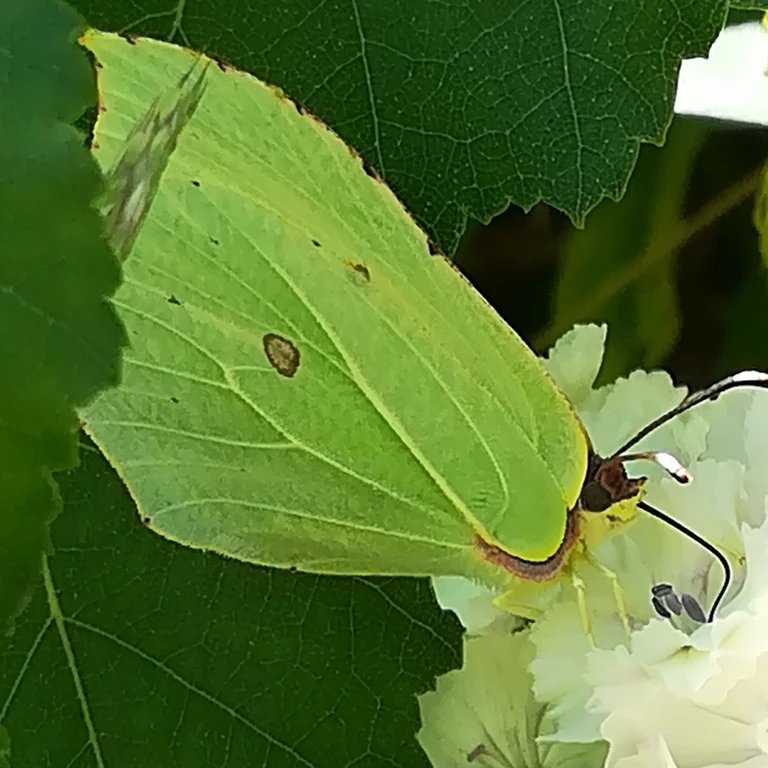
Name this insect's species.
Gonepteryx rhamni
